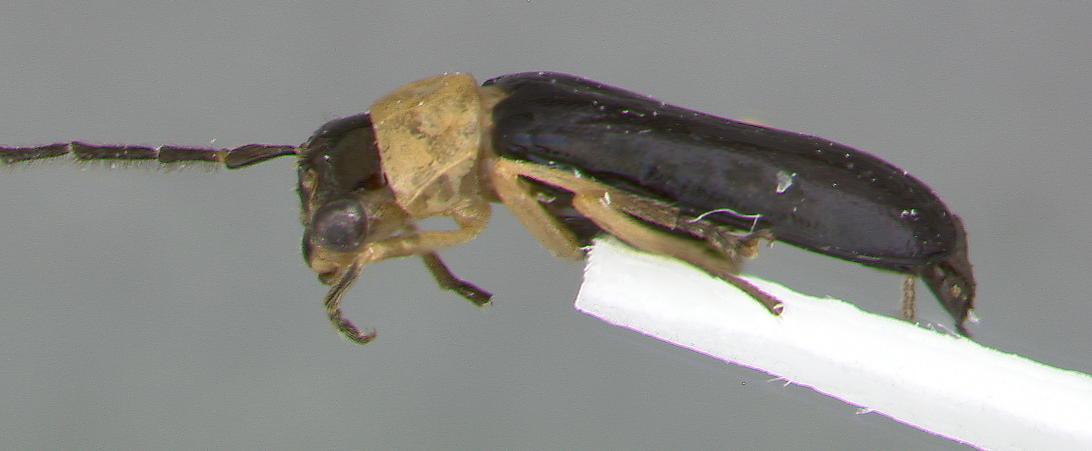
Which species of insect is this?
Hyphaenia volkovitschi
